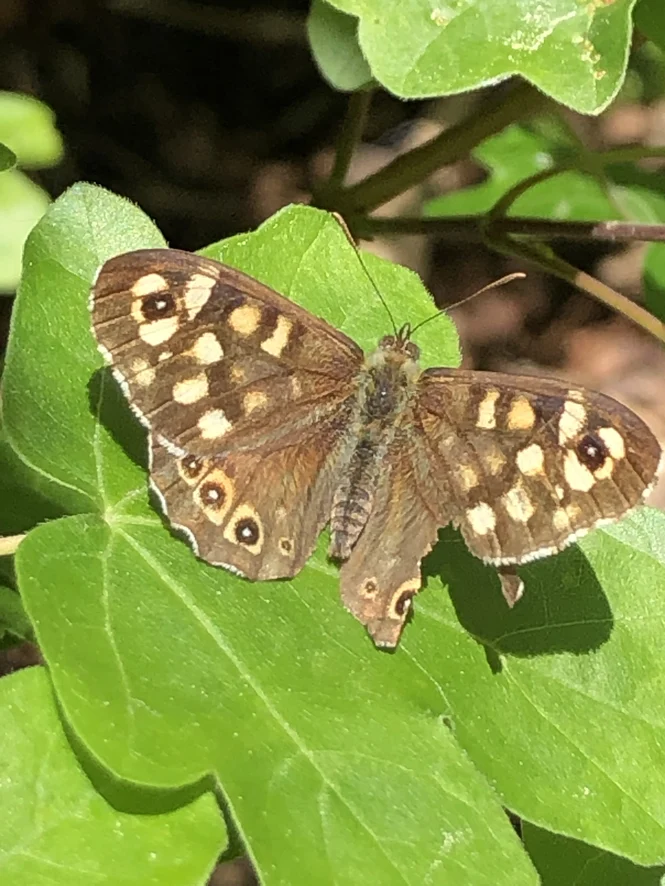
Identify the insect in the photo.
Pararge aegeria
